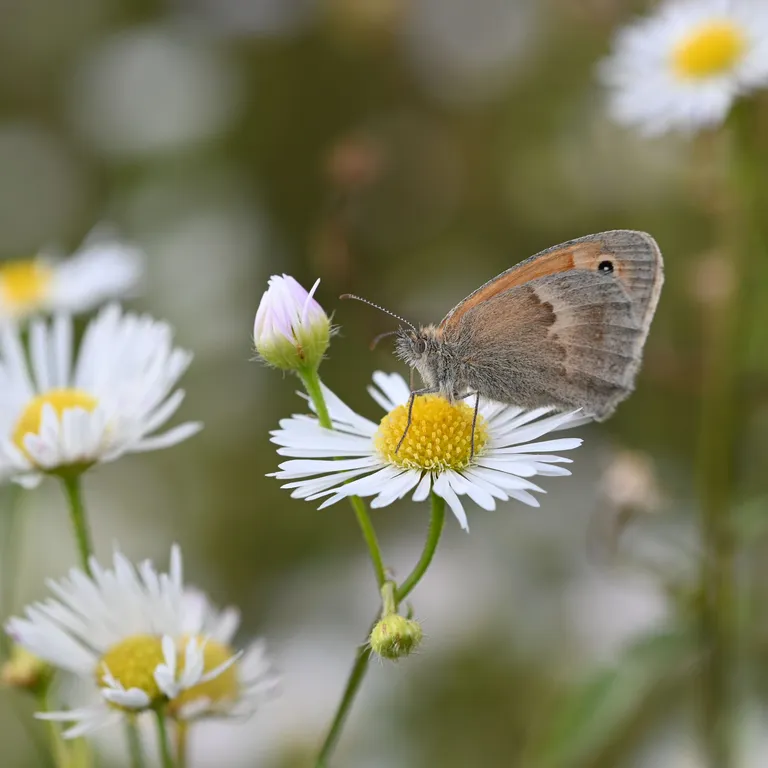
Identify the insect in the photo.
Coenonympha pamphilus
